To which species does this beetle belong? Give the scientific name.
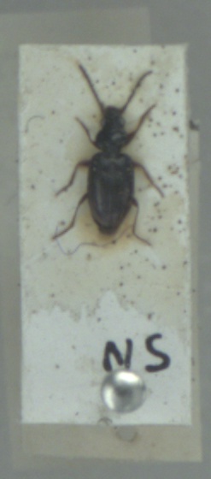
Bembidion lunulatum
